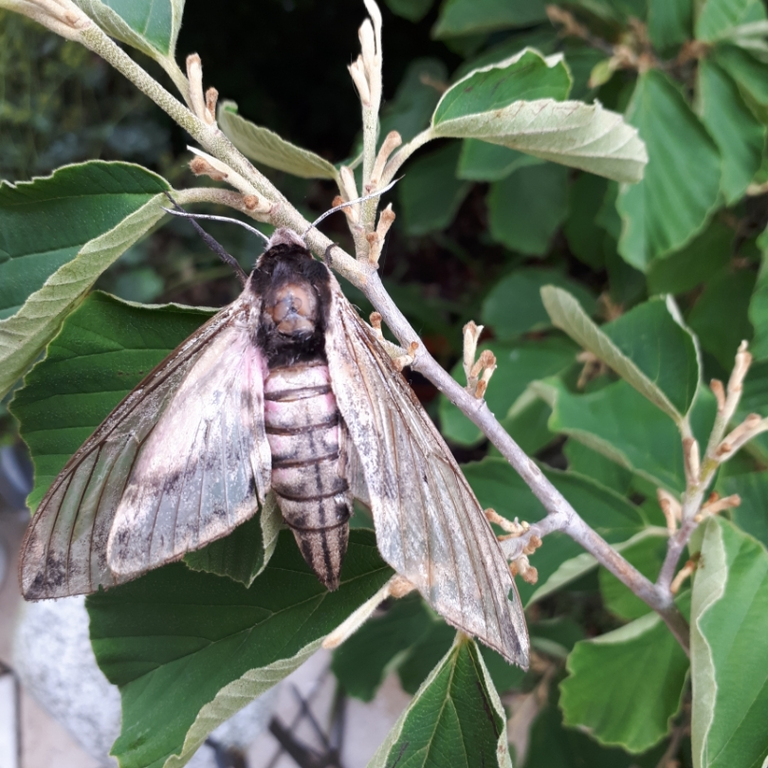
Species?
Sphinx ligustri
